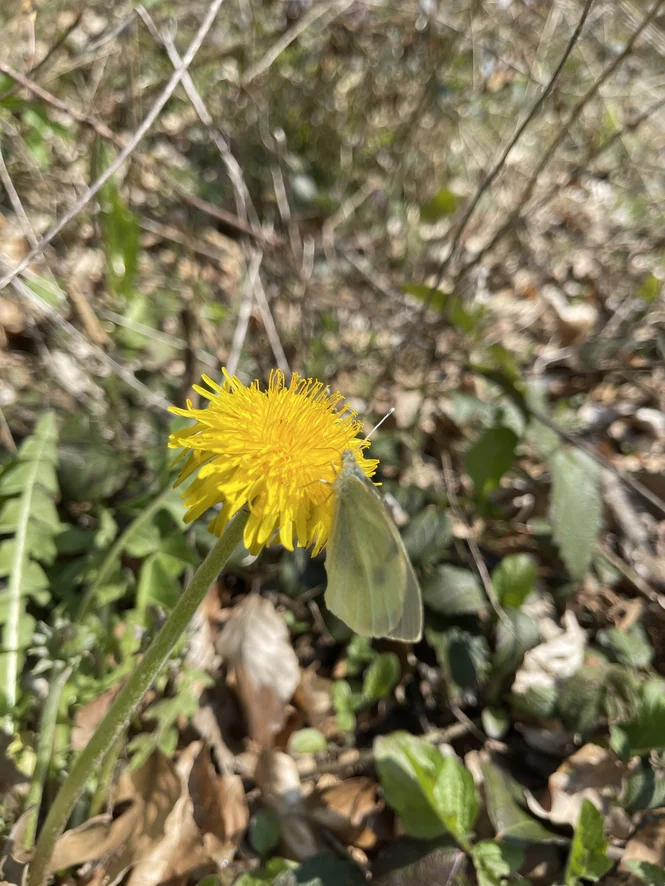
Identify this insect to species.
Pieris brassicae
